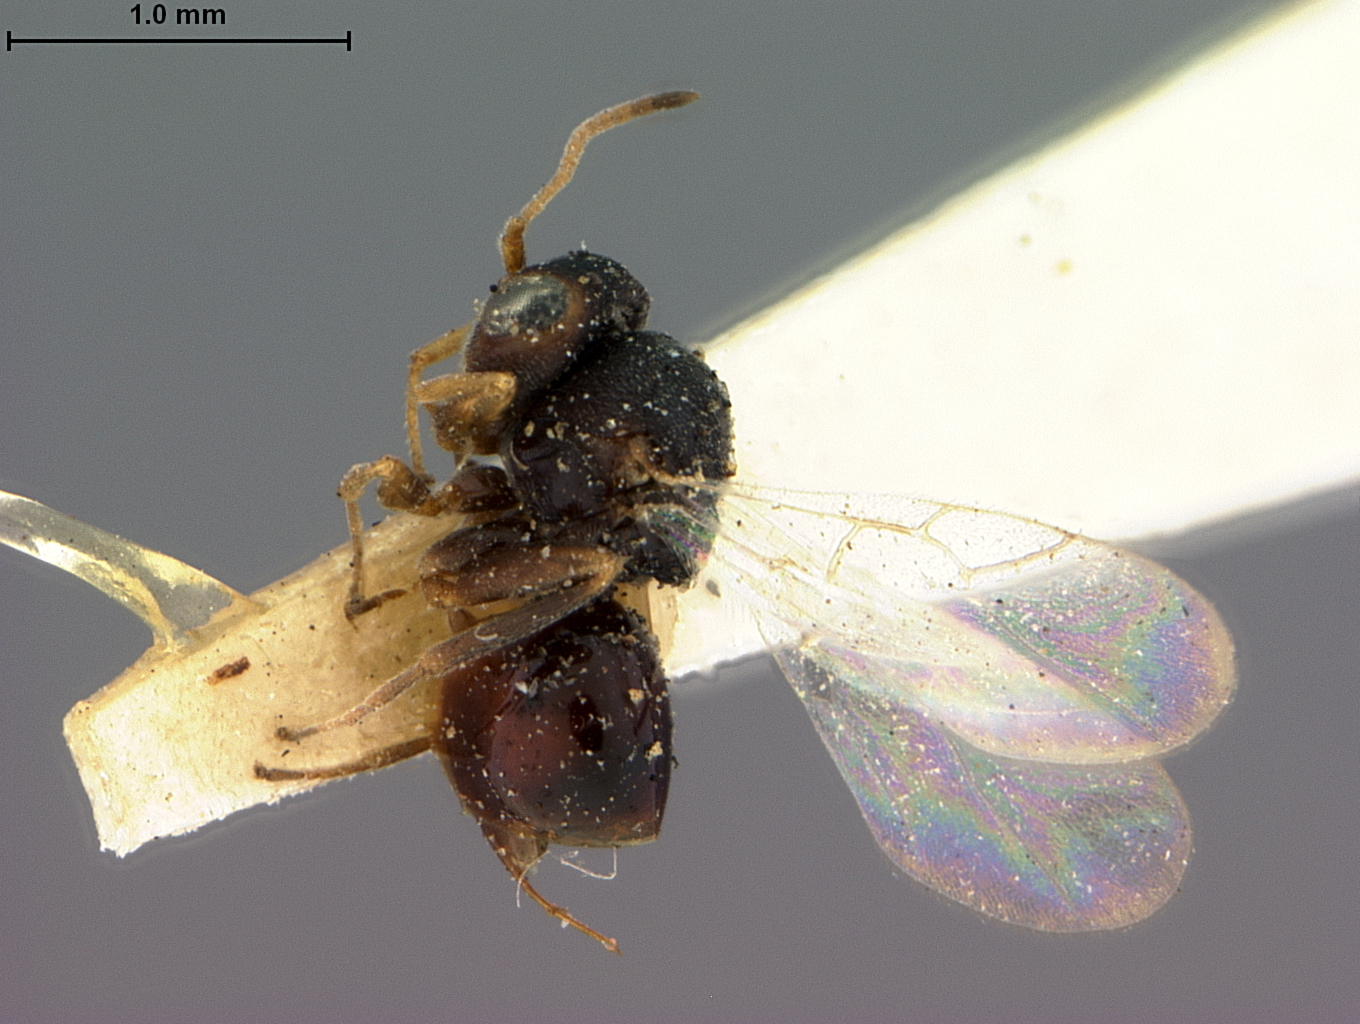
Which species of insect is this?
Synergus atra
